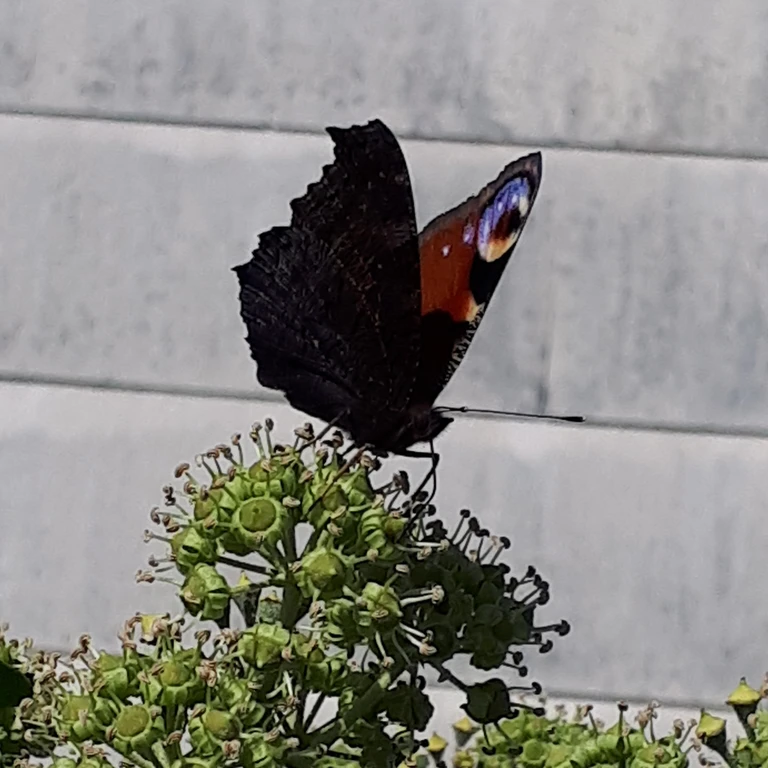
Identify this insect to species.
Aglais io
